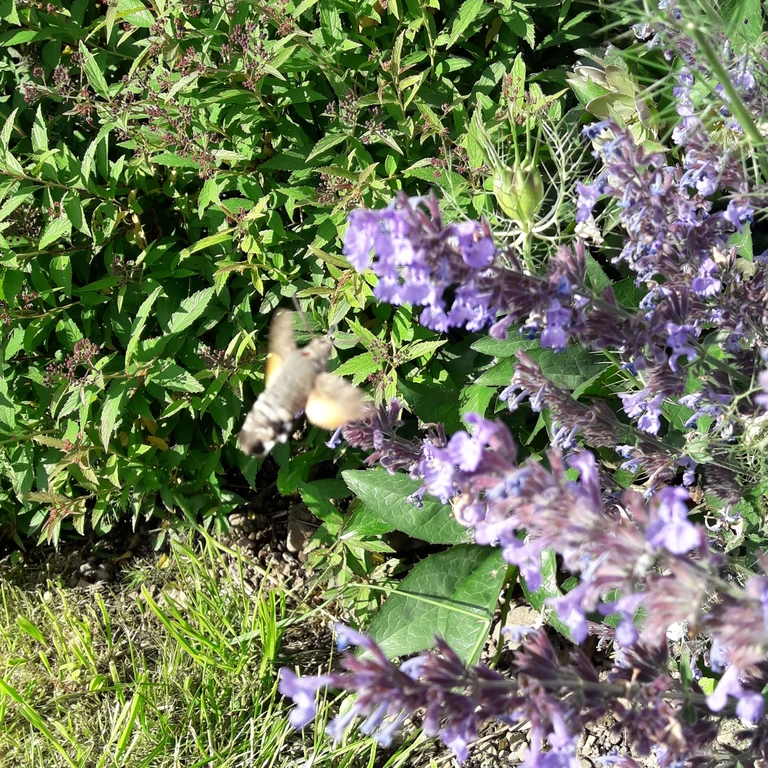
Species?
Macroglossum stellatarum
